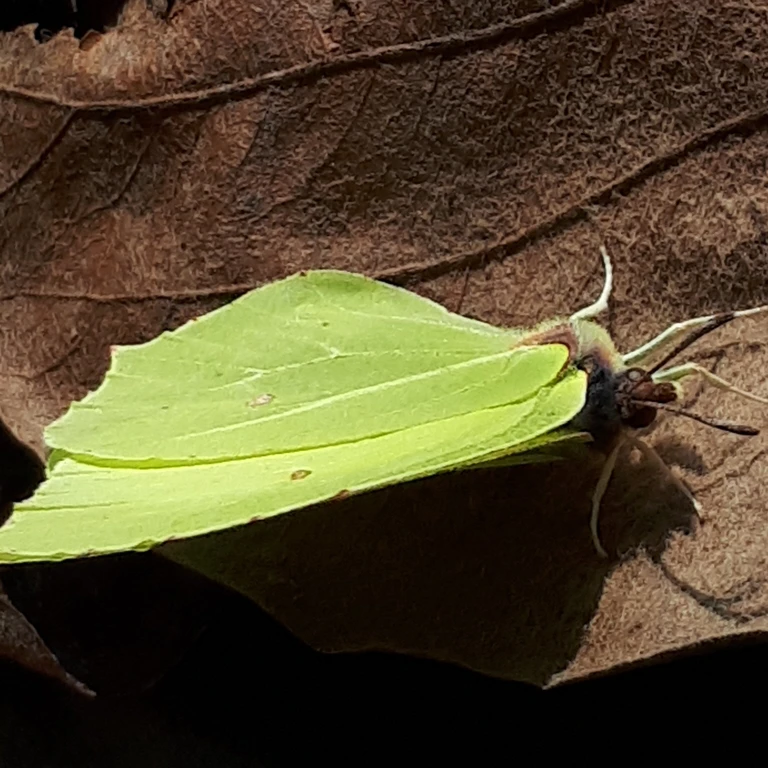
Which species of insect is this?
Gonepteryx rhamni
